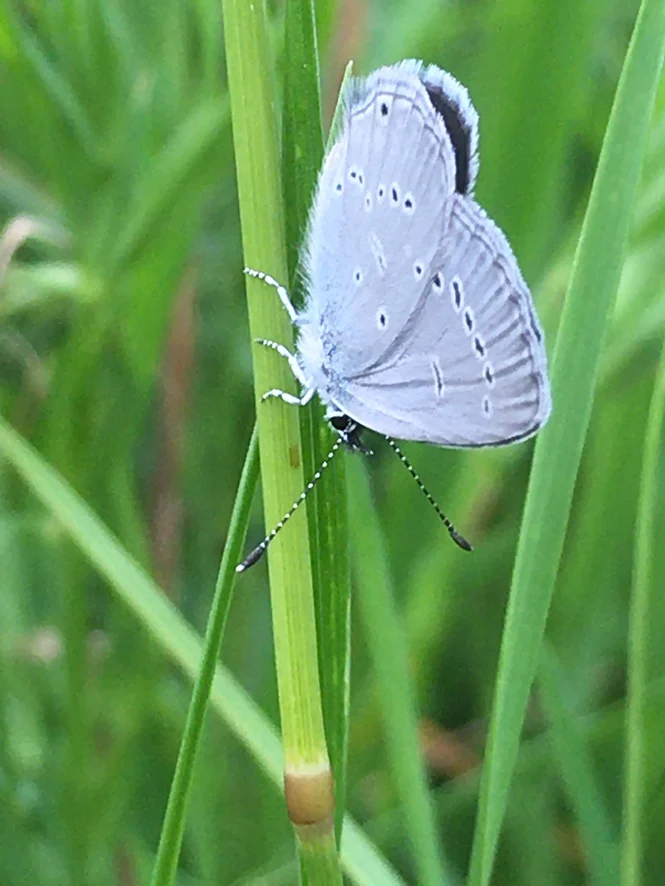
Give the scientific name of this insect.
Cupido minimus
